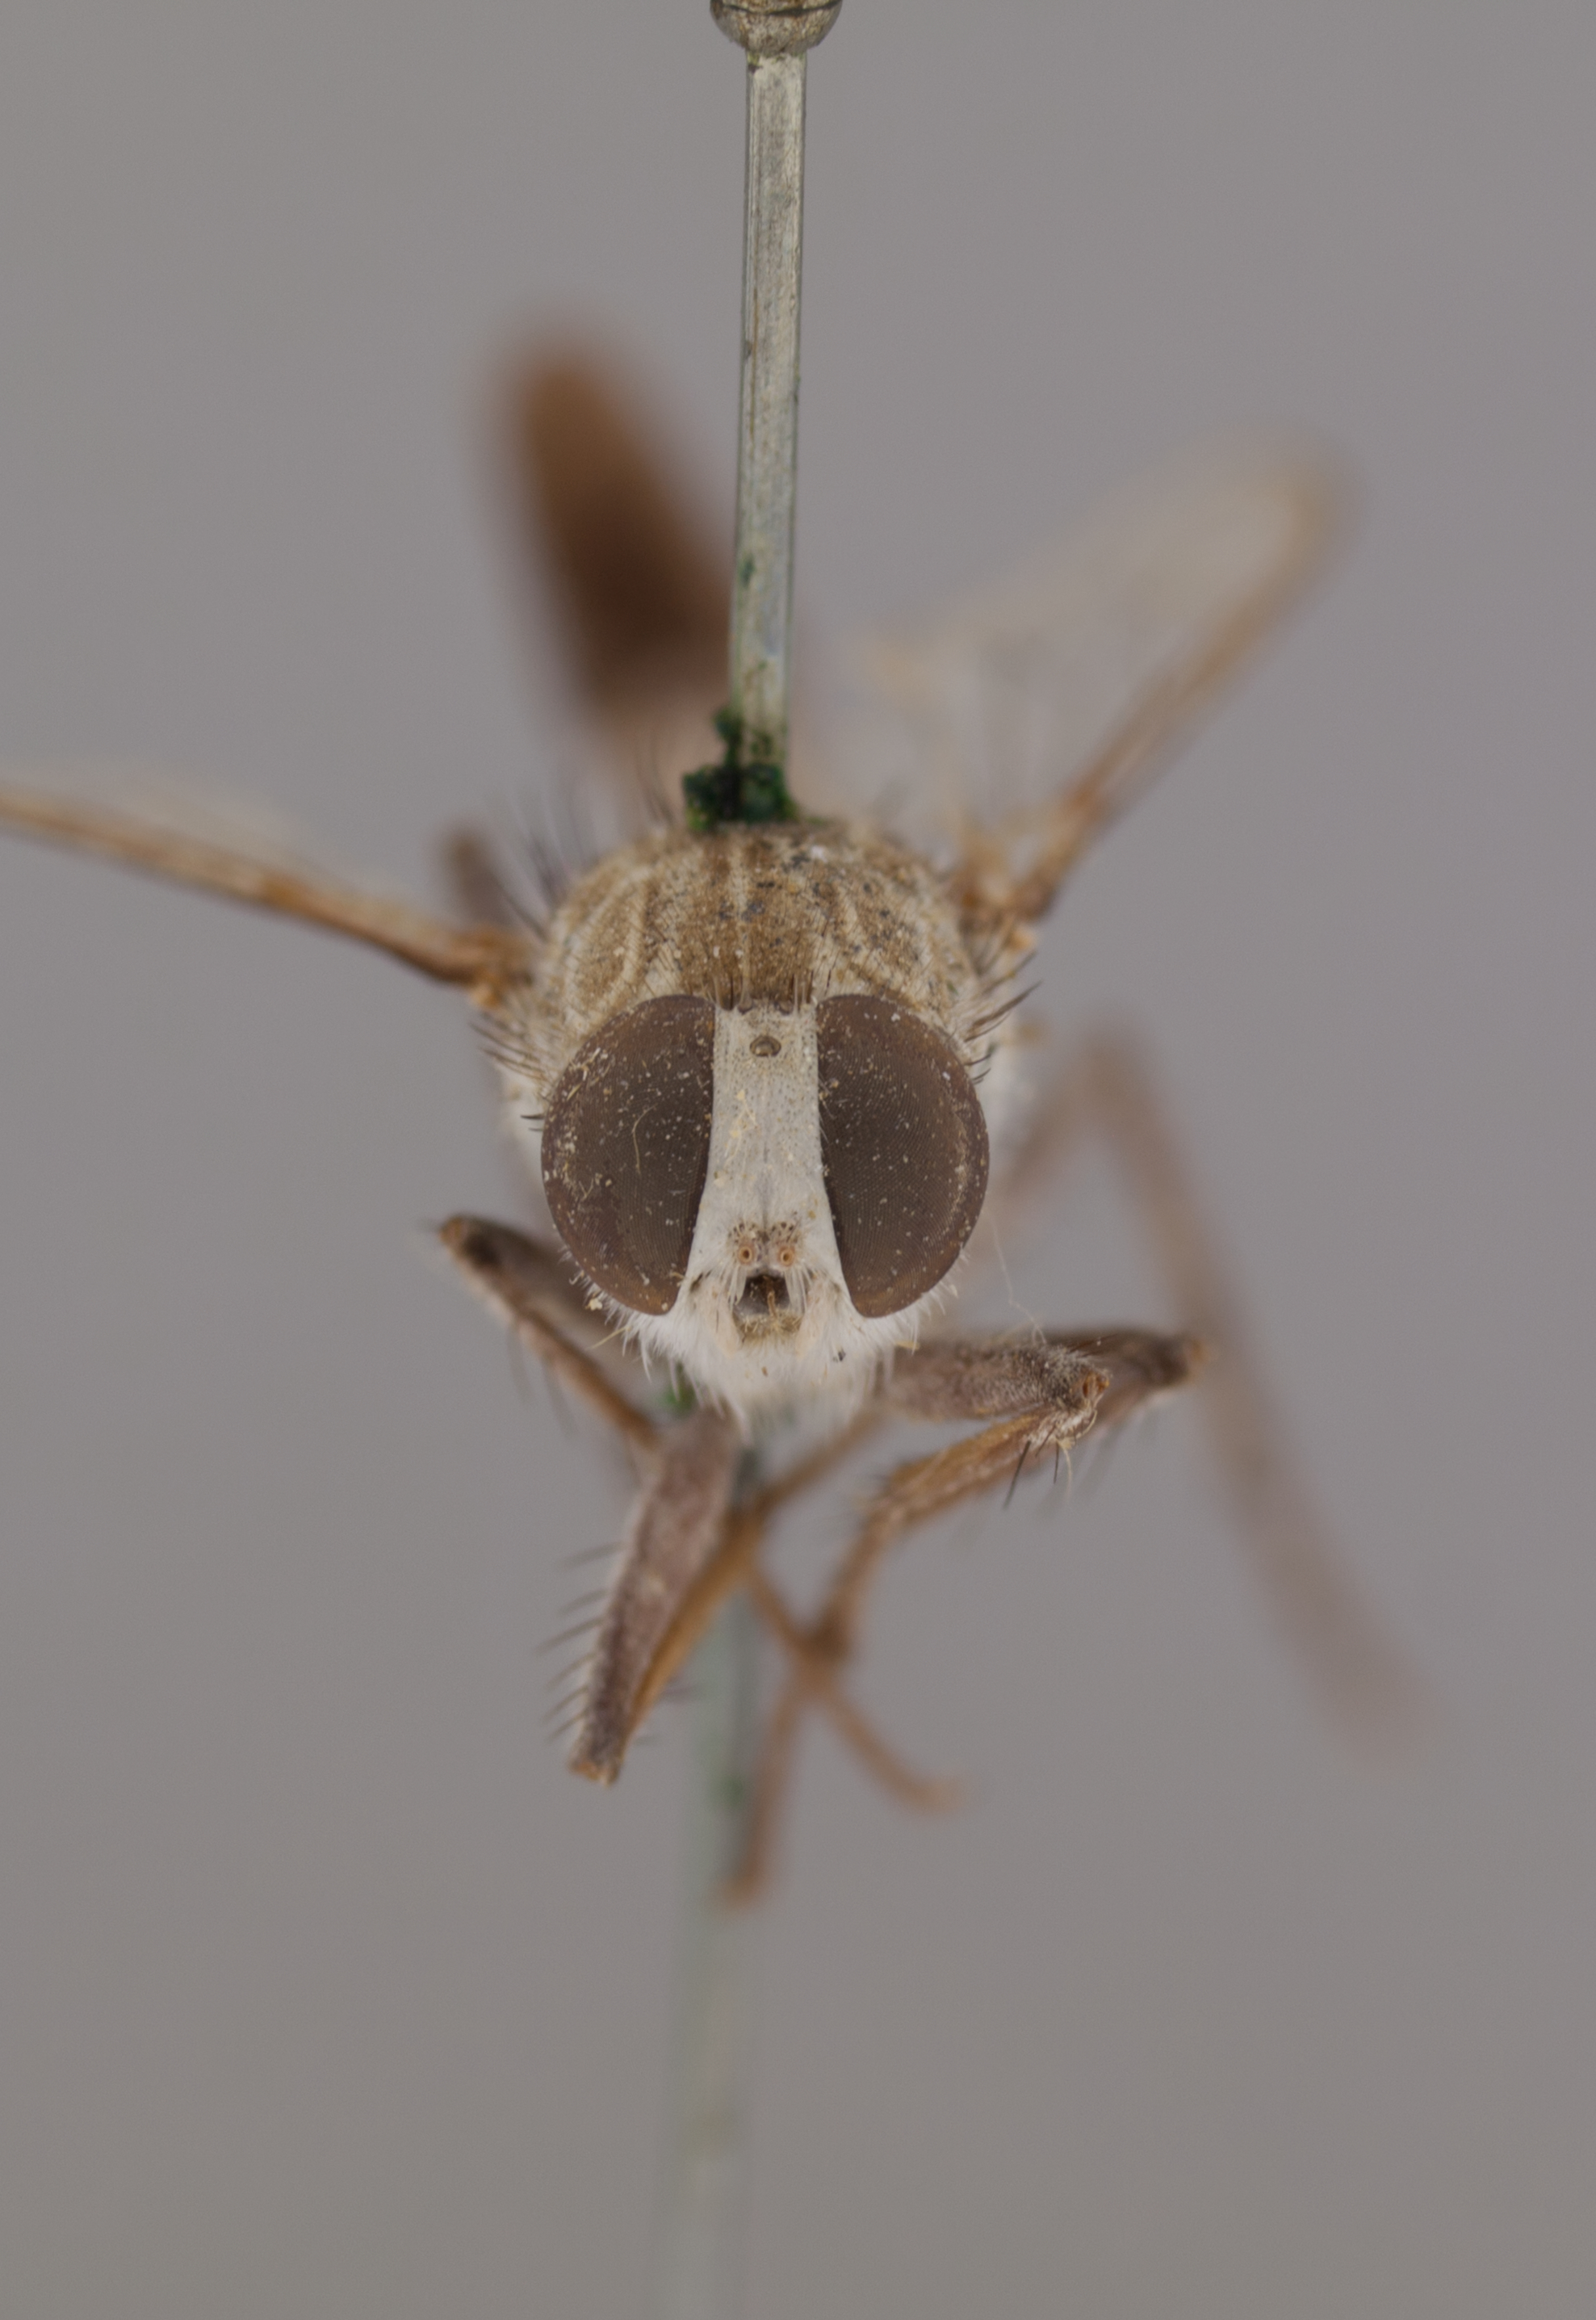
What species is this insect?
Apiocera convergens
